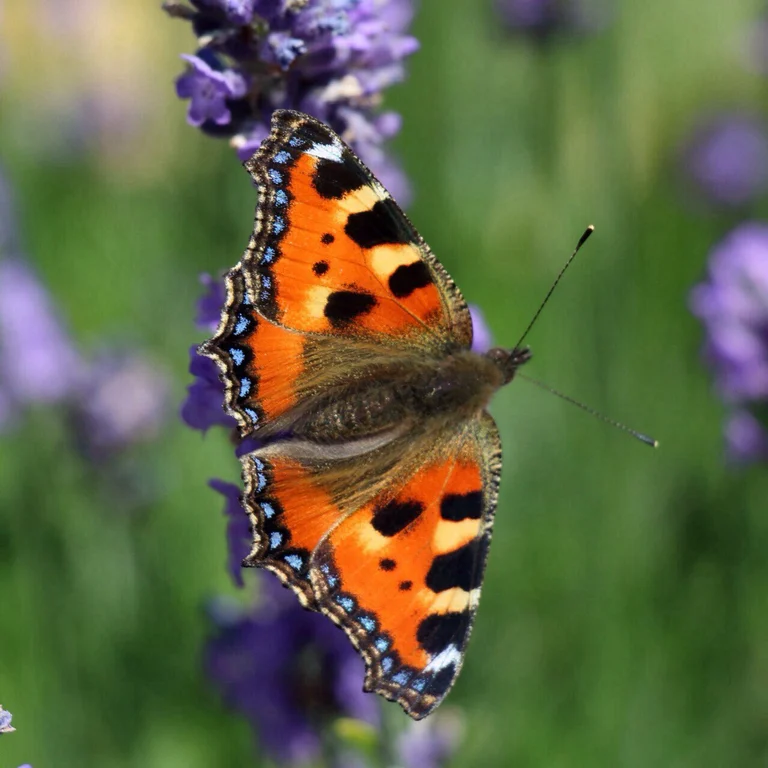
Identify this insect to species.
Aglais urticae
